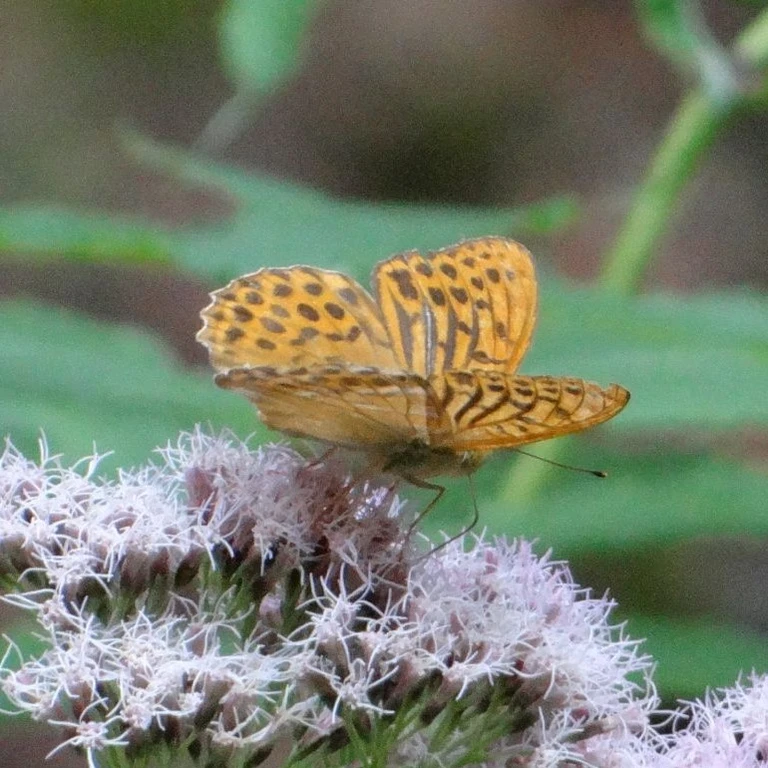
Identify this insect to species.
Argynnis paphia
